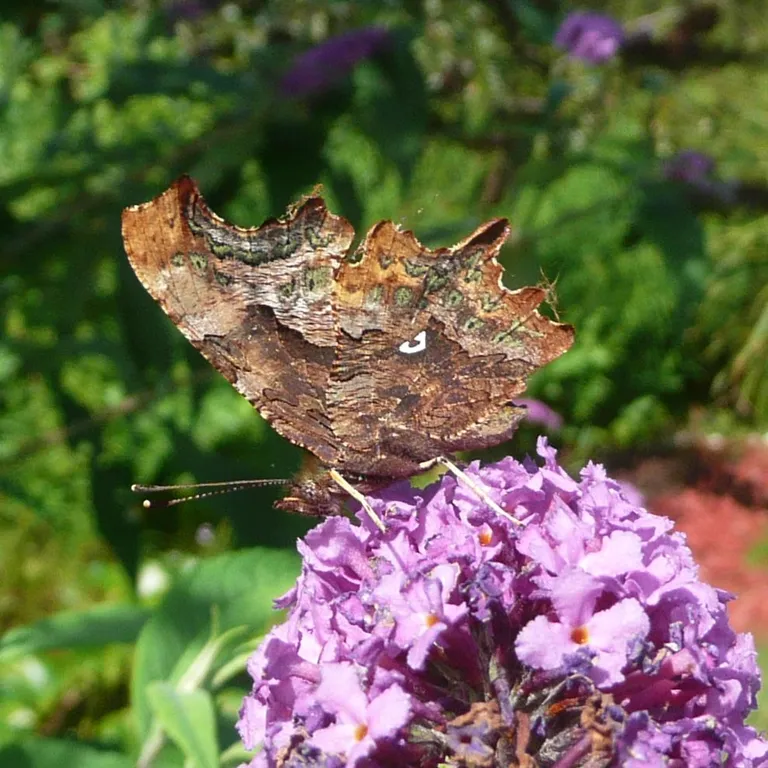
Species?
Polygonia c-album
